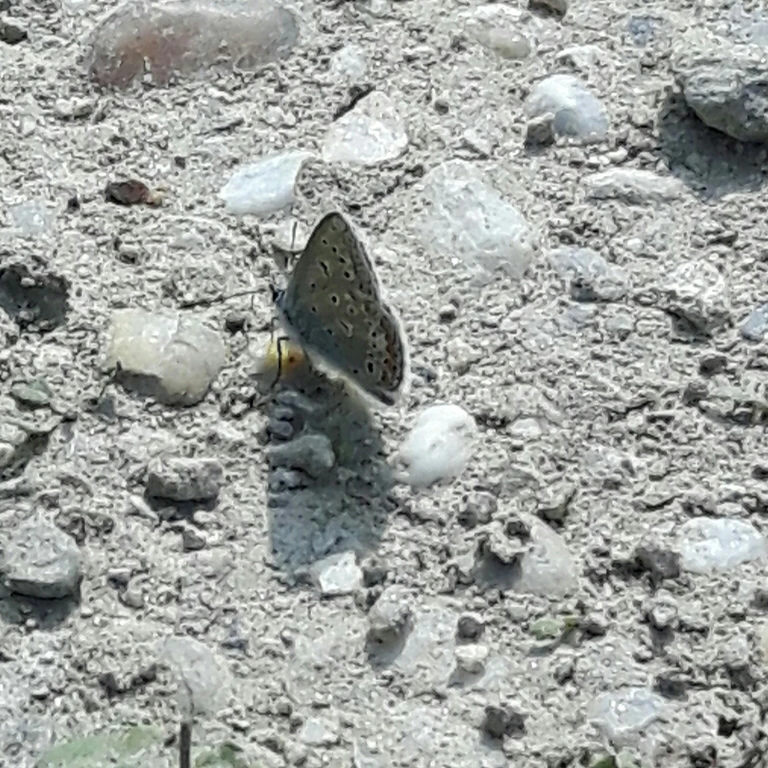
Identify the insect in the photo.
Polyommatus icarus
